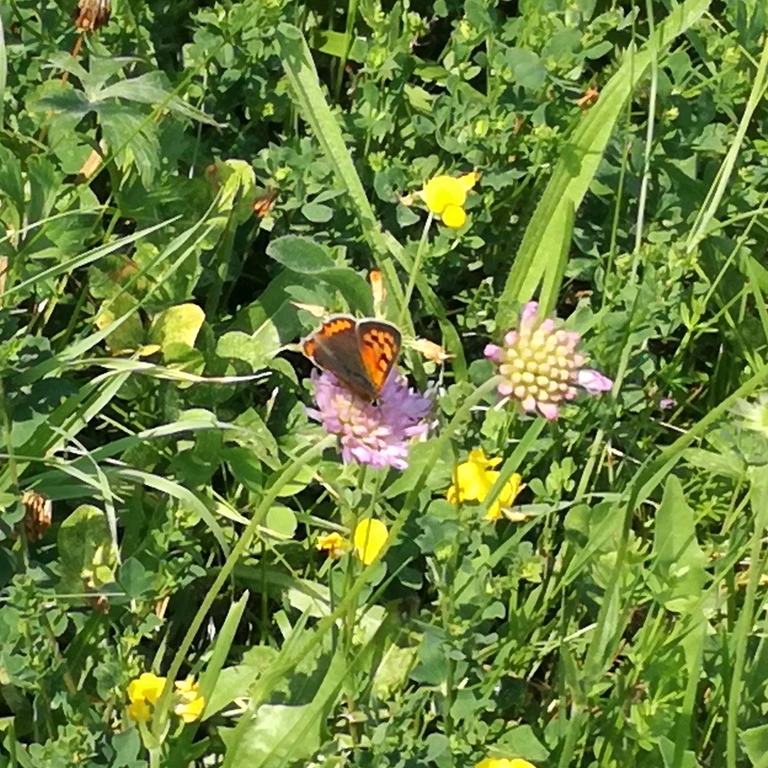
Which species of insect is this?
Lycaena phlaeas
